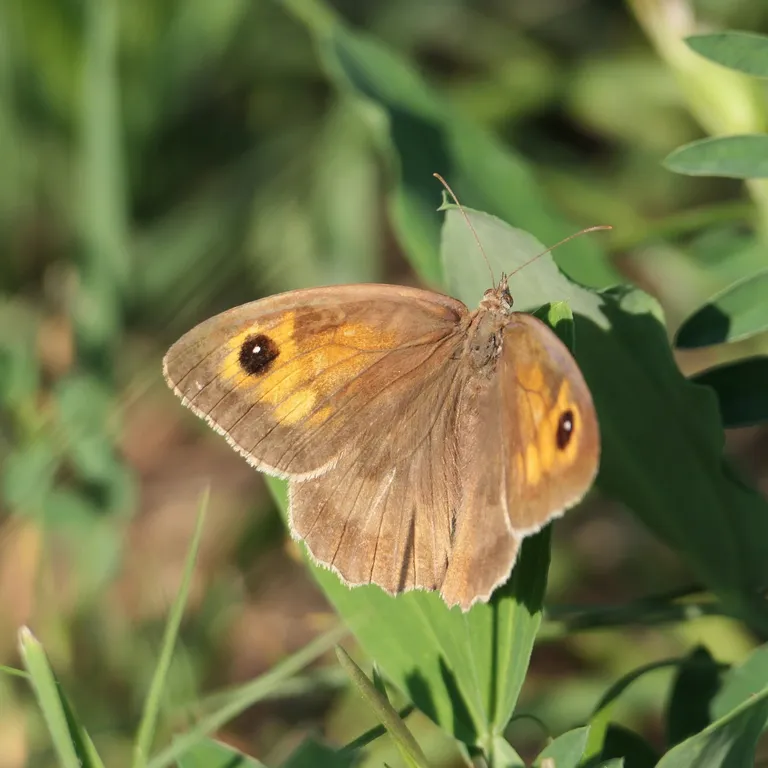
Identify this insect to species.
Maniola jurtina
